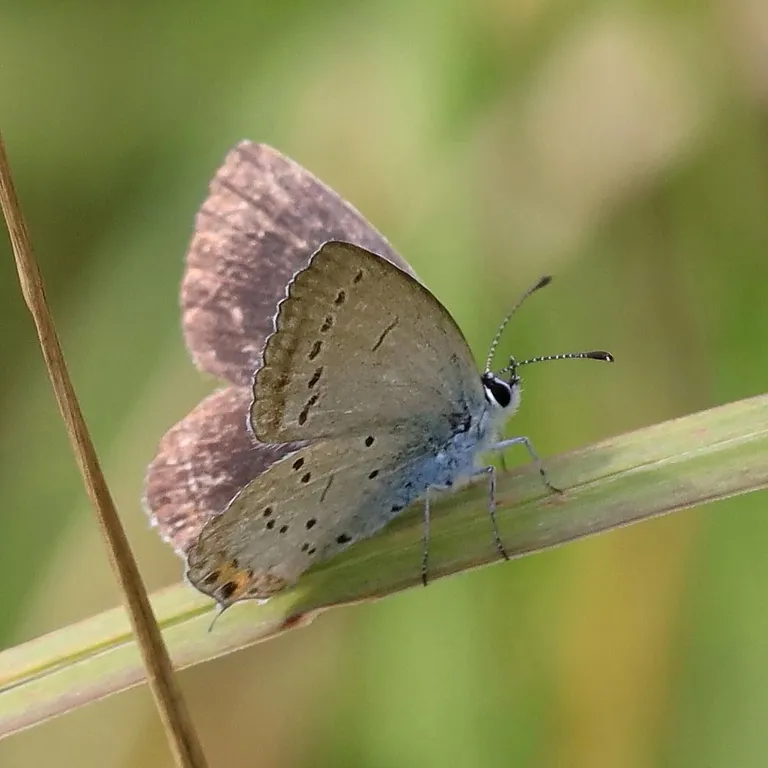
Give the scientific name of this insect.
Cupido argiades (also Elkalyce argiades)
